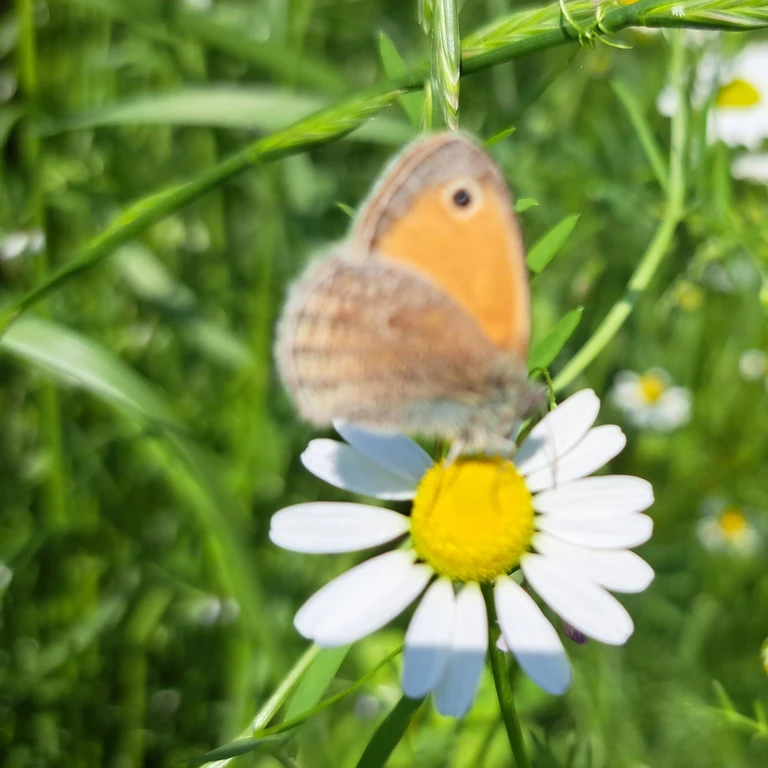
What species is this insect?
Coenonympha pamphilus
